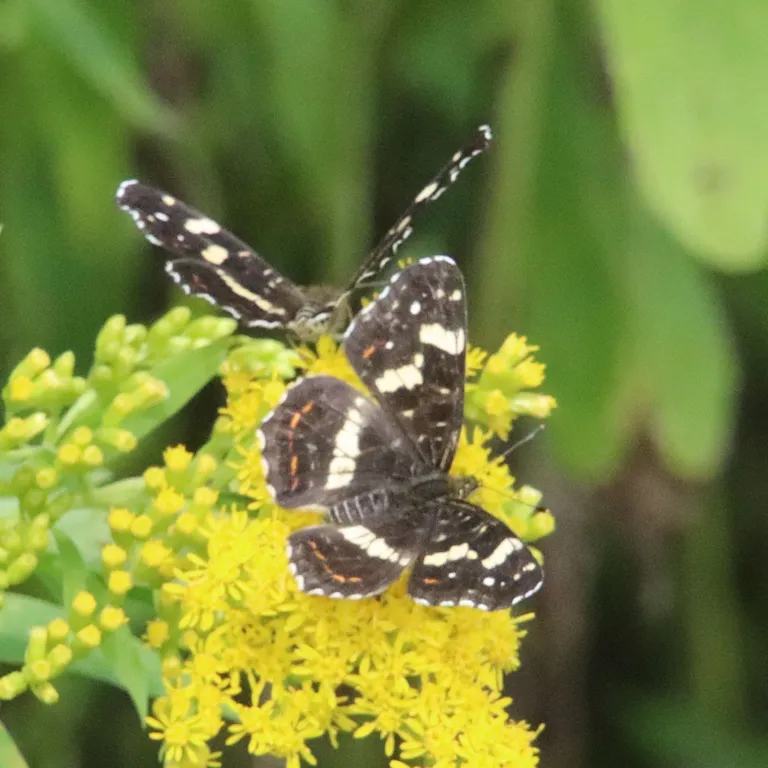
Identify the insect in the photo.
Araschnia levana
